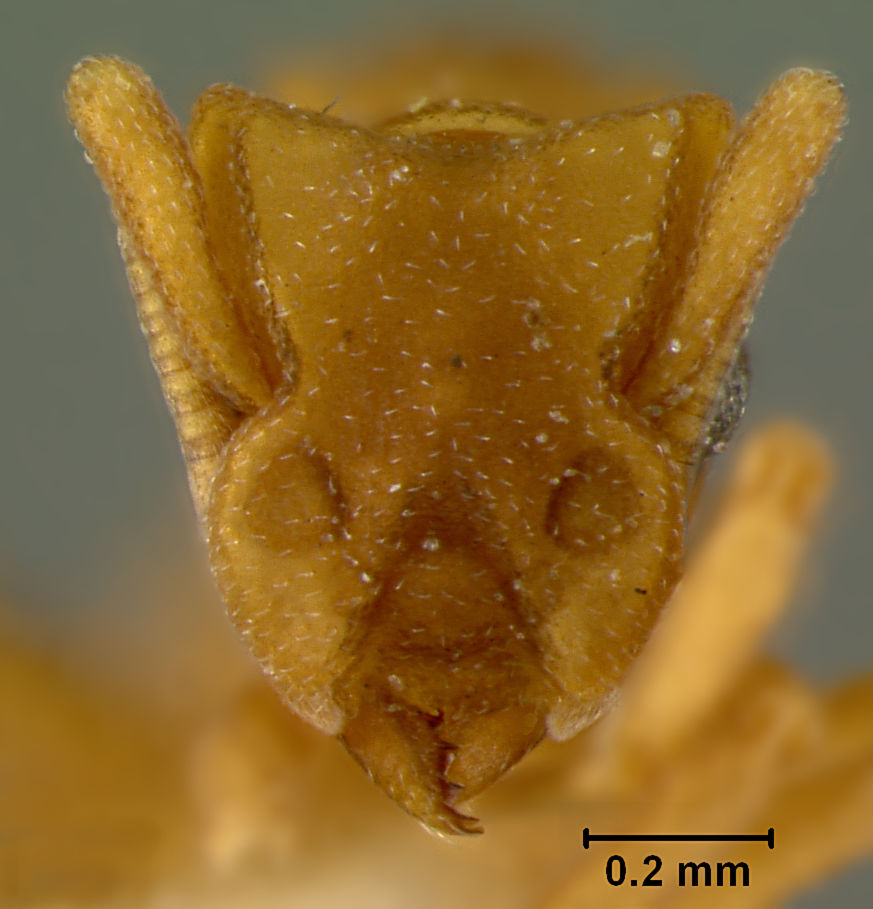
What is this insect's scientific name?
Cyphomyrmex flavidus
